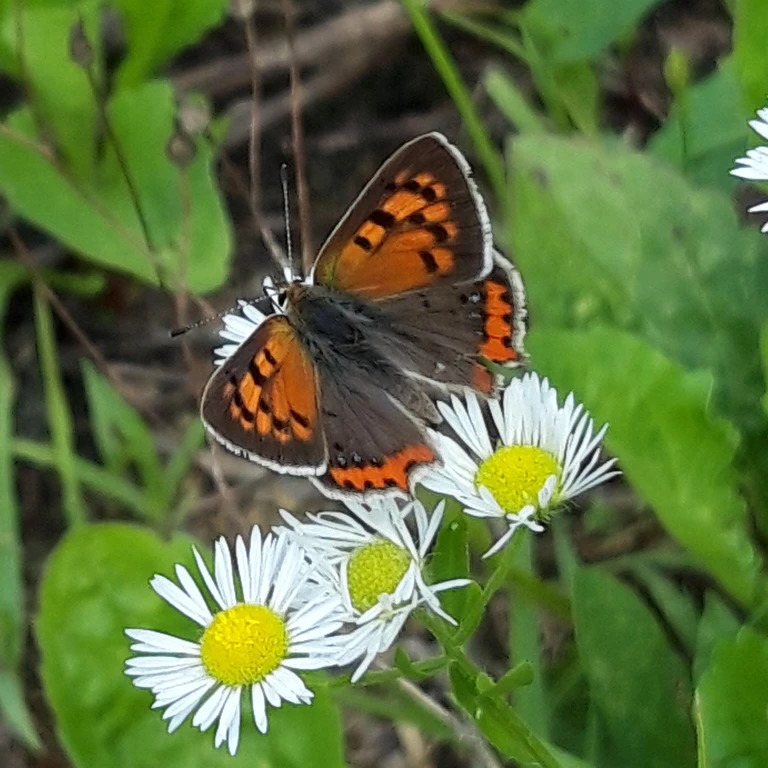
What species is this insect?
Lycaena phlaeas
